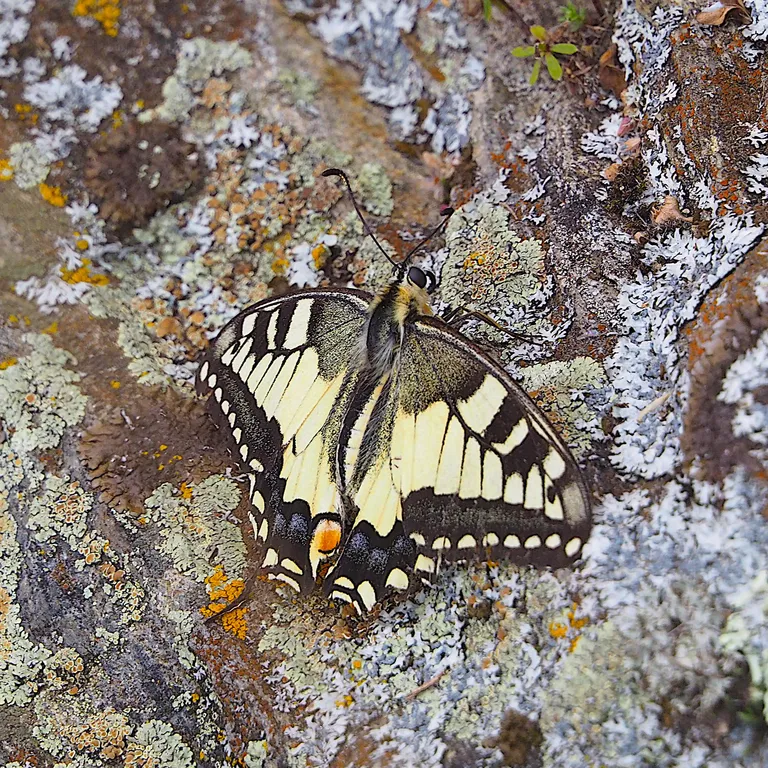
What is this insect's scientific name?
Papilio machaon
